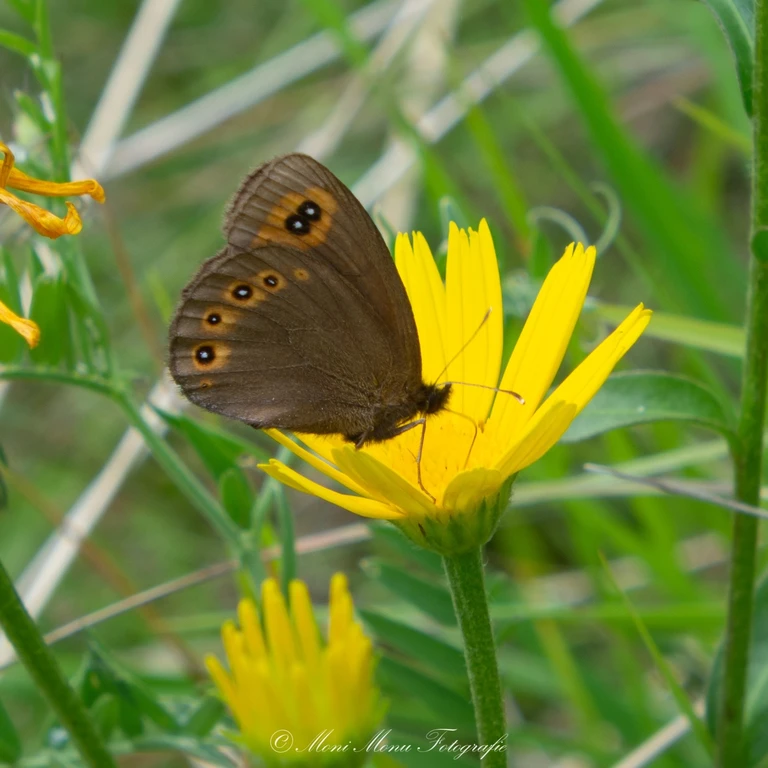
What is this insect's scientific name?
Erebia medusa
